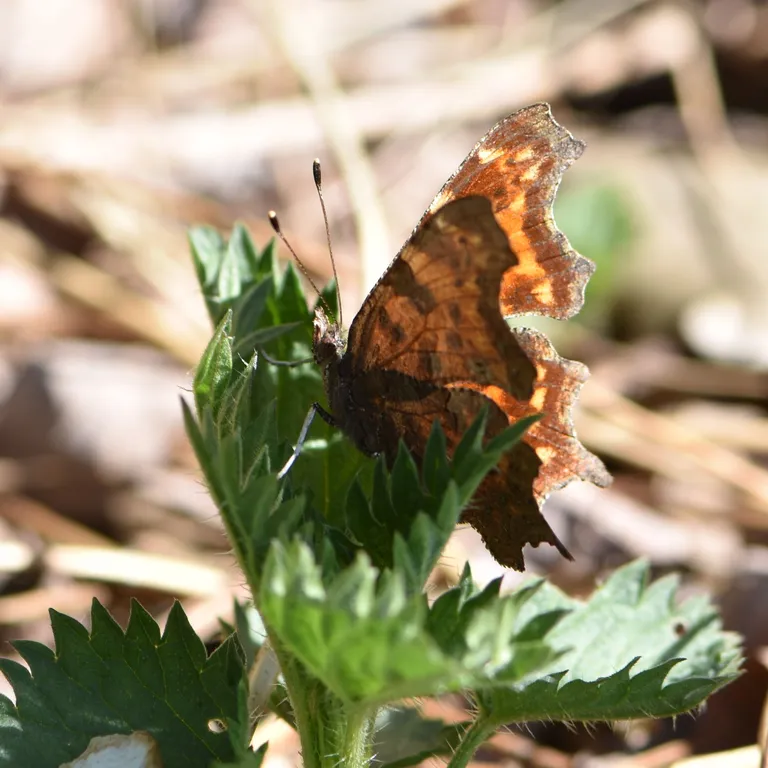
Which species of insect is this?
Polygonia c-album
